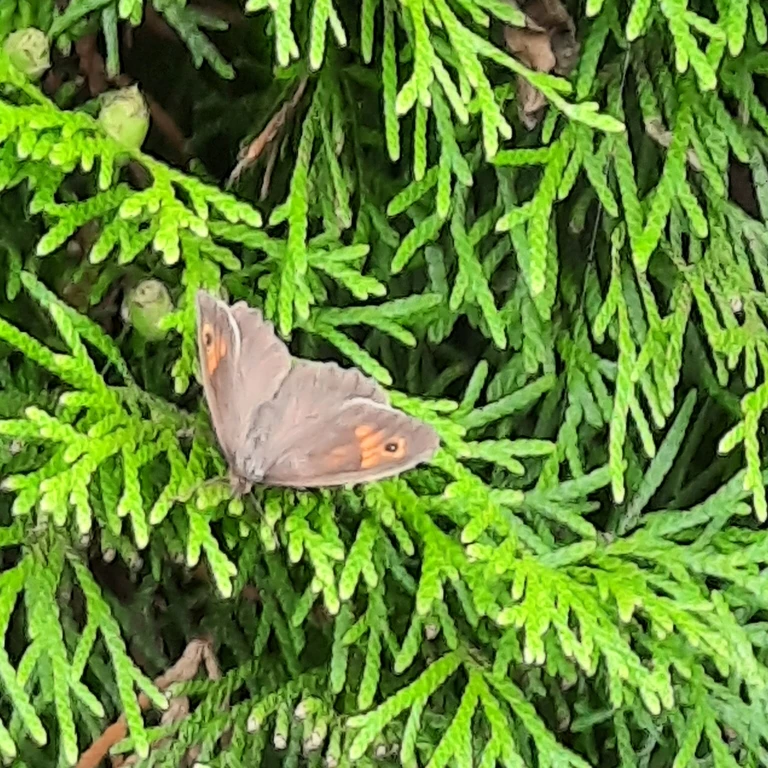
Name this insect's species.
Maniola jurtina
